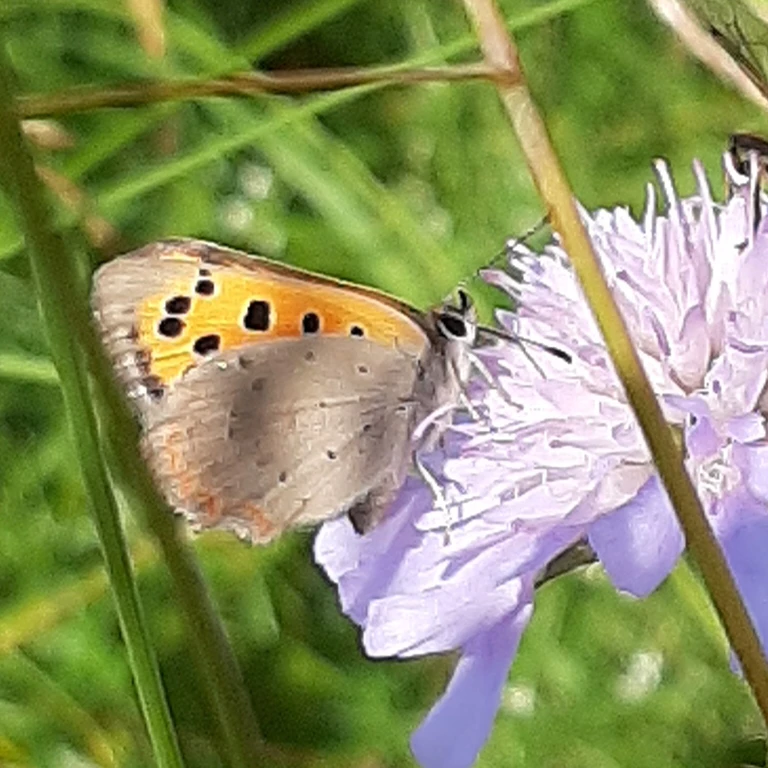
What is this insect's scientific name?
Lycaena phlaeas
